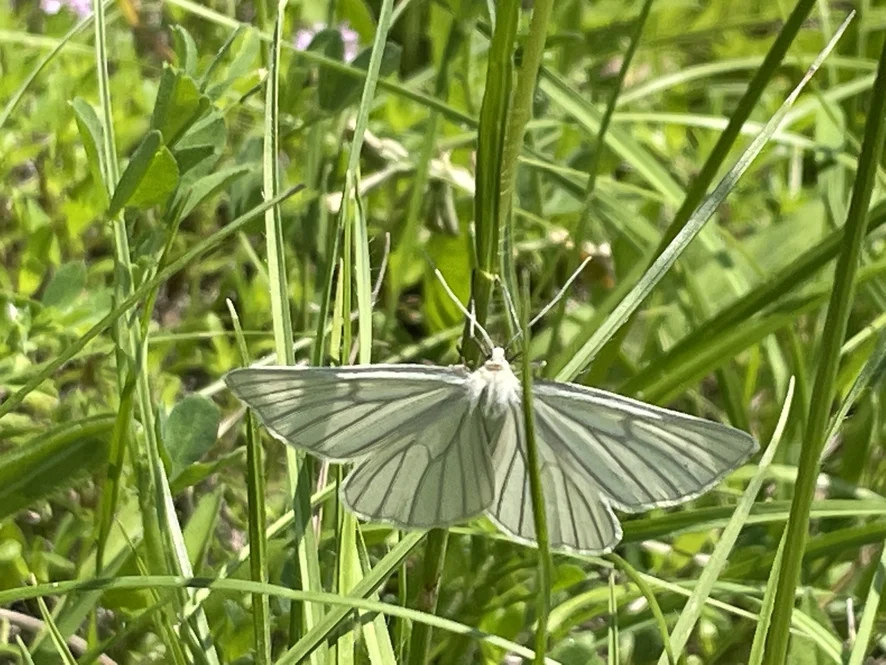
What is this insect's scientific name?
Siona lineata
